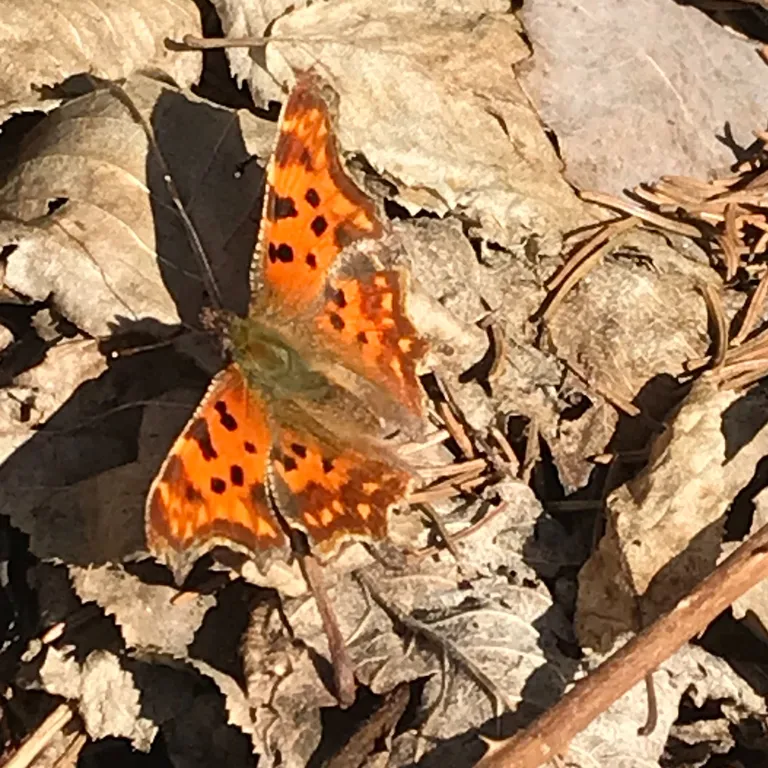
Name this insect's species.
Polygonia c-album
